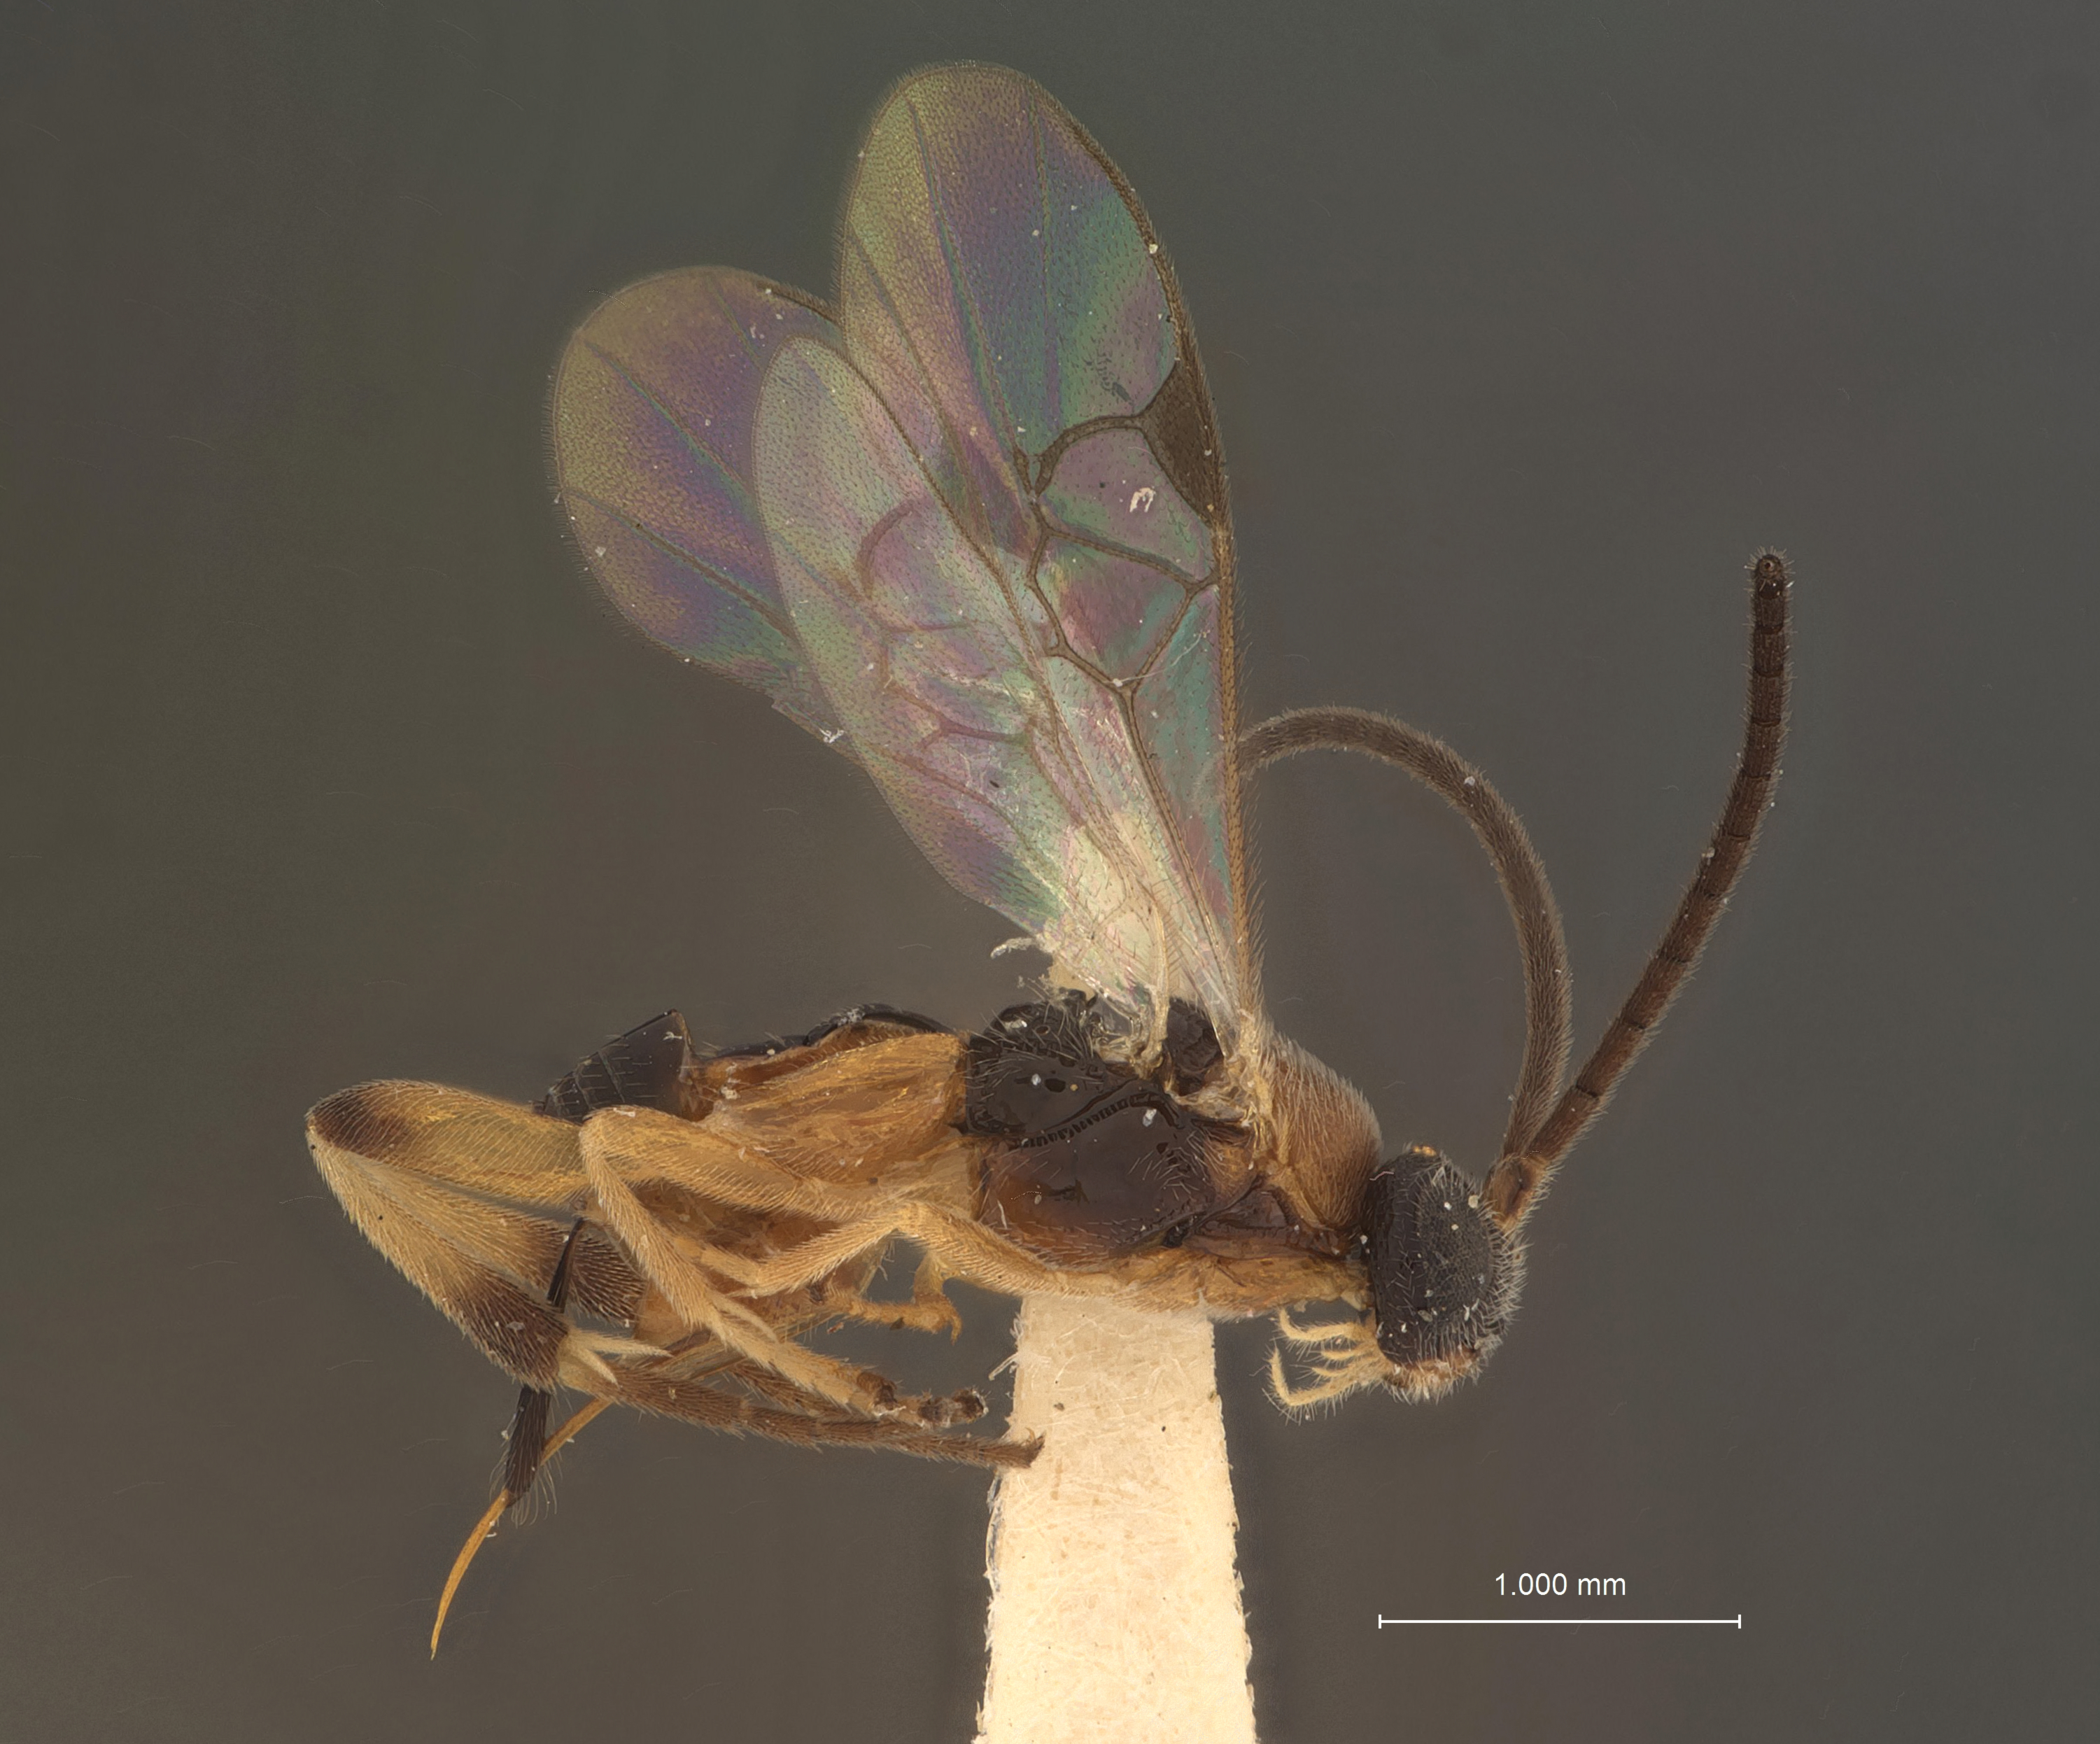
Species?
Microgaster diaphaniae
